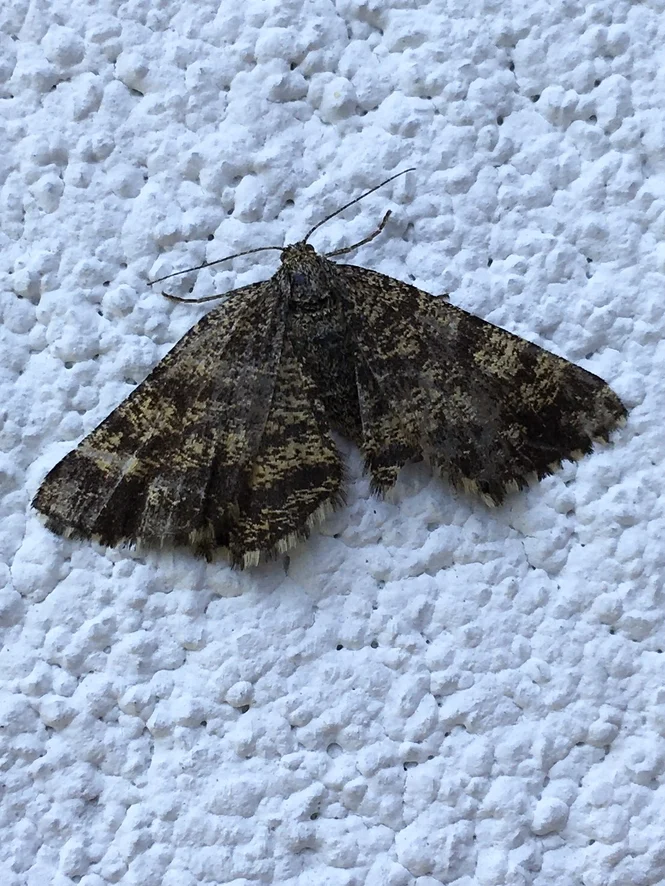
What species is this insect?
Ematurga atomaria
